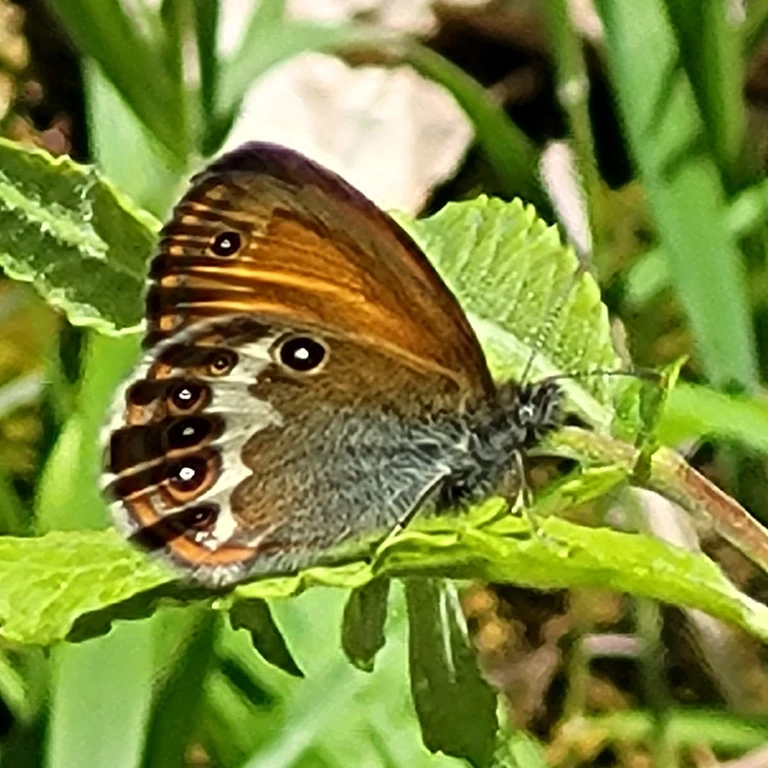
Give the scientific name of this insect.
Coenonympha arcania
